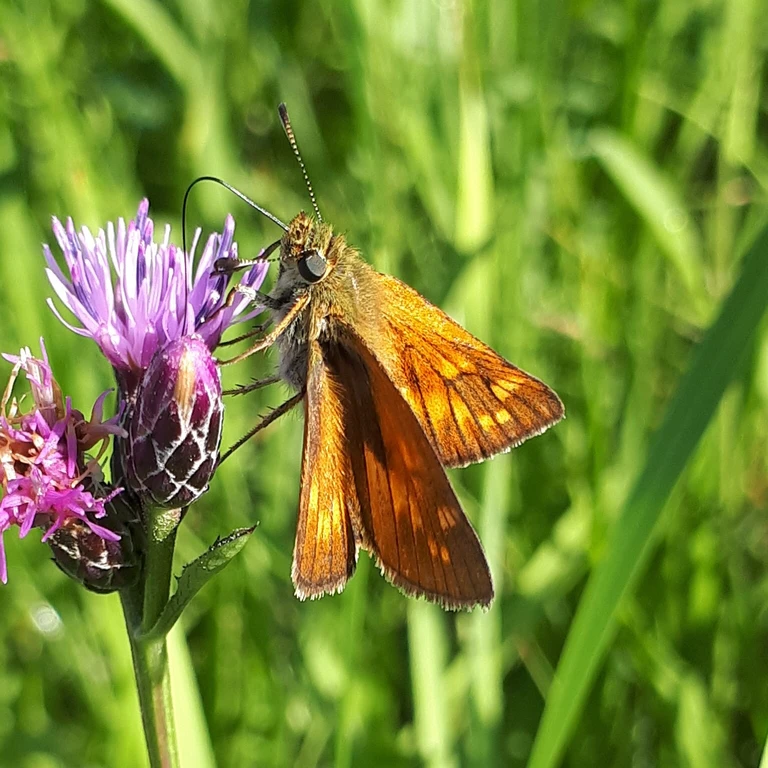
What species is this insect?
Ochlodes sylvanus (also Ochlodes venata)
